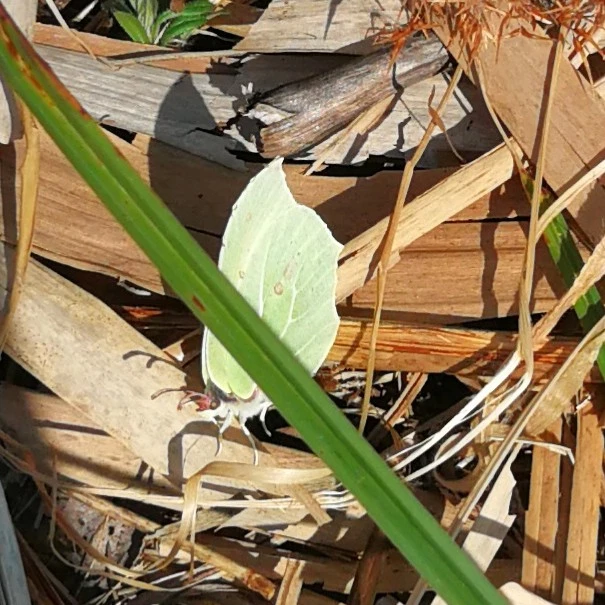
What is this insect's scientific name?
Gonepteryx rhamni
